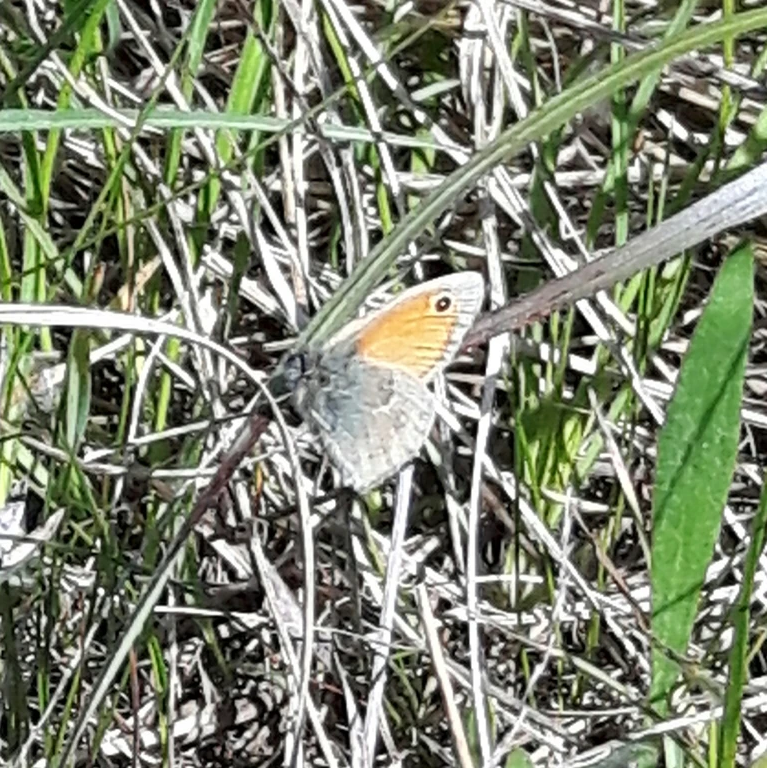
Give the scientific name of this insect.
Coenonympha pamphilus
